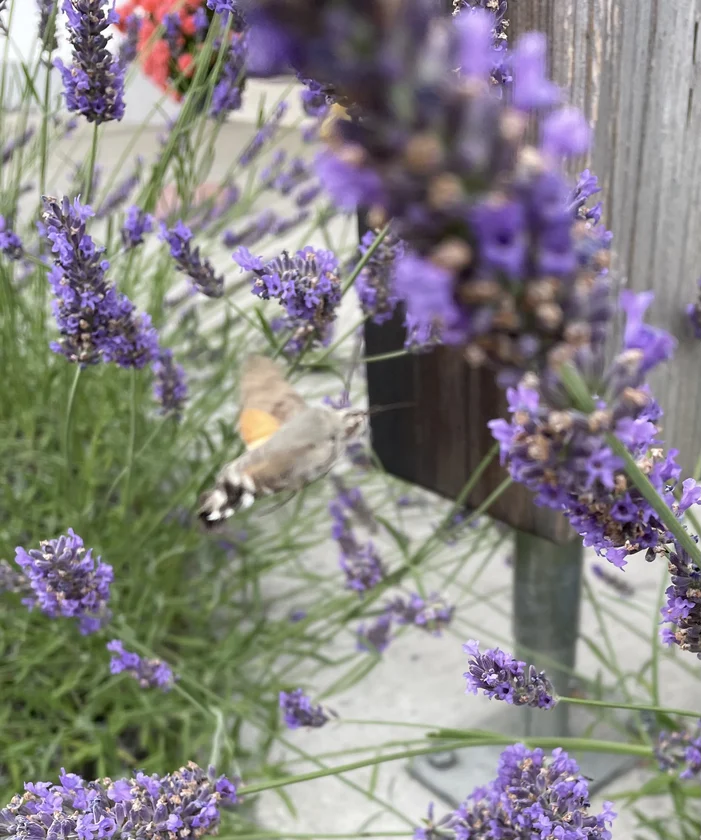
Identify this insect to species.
Macroglossum stellatarum
